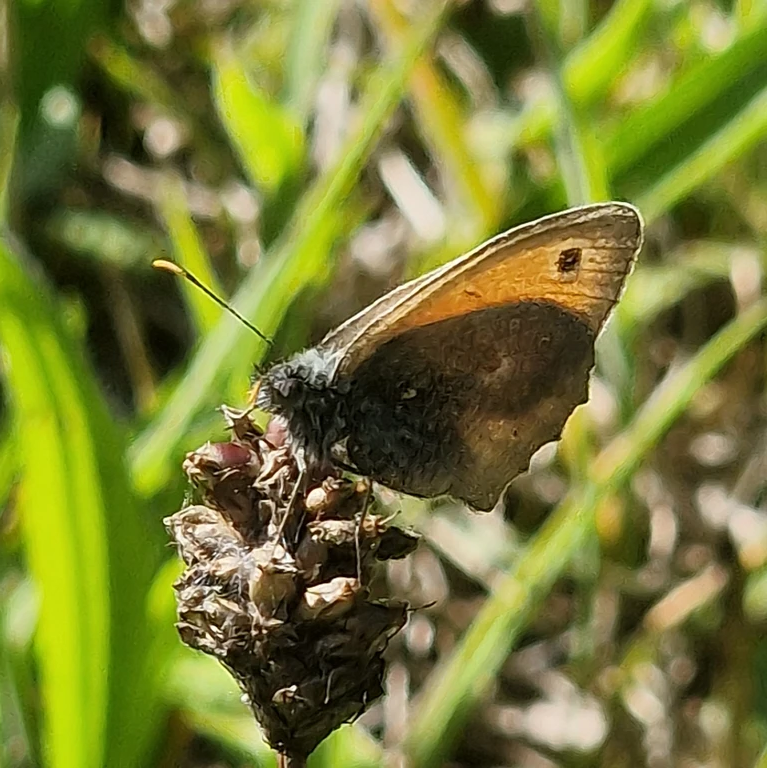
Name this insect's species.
Coenonympha pamphilus
